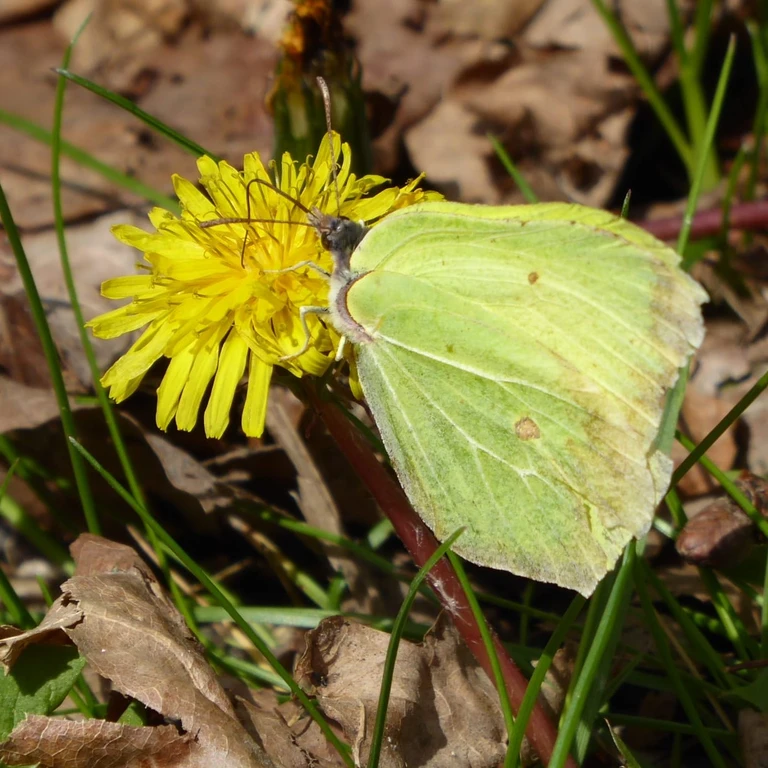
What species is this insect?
Gonepteryx rhamni
